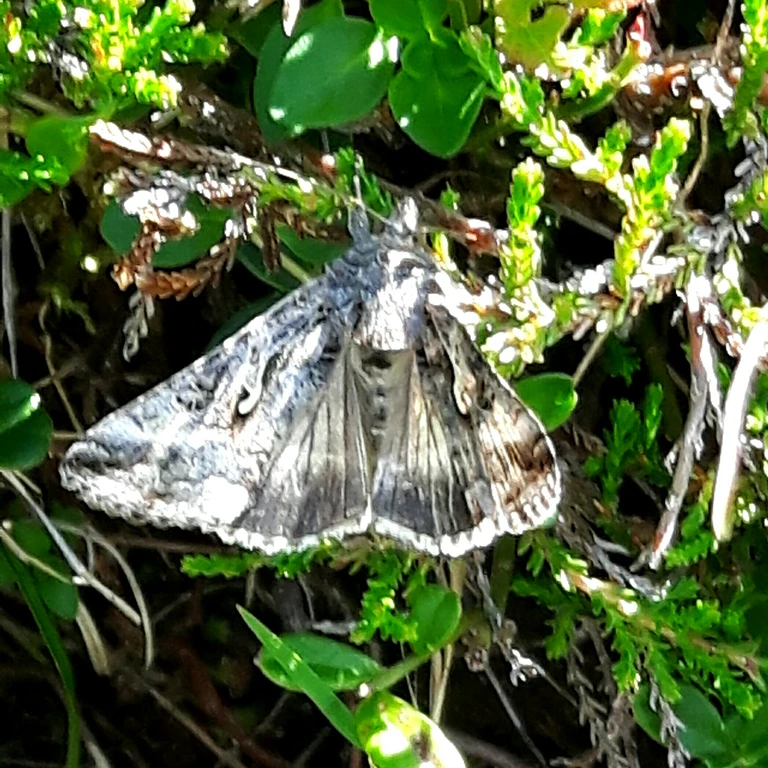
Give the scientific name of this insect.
Autographa gamma
